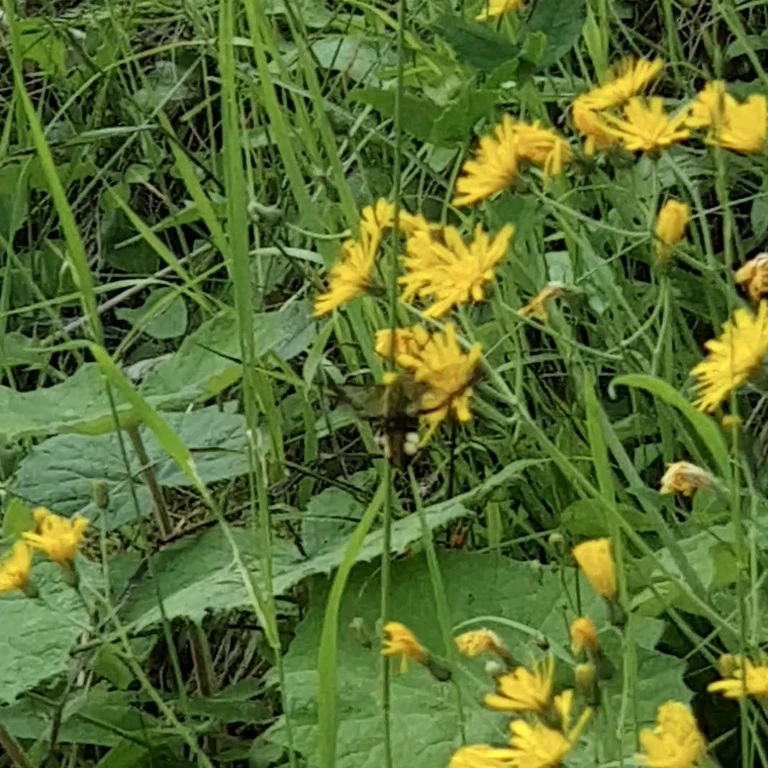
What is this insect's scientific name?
Hemaris fuciformis
